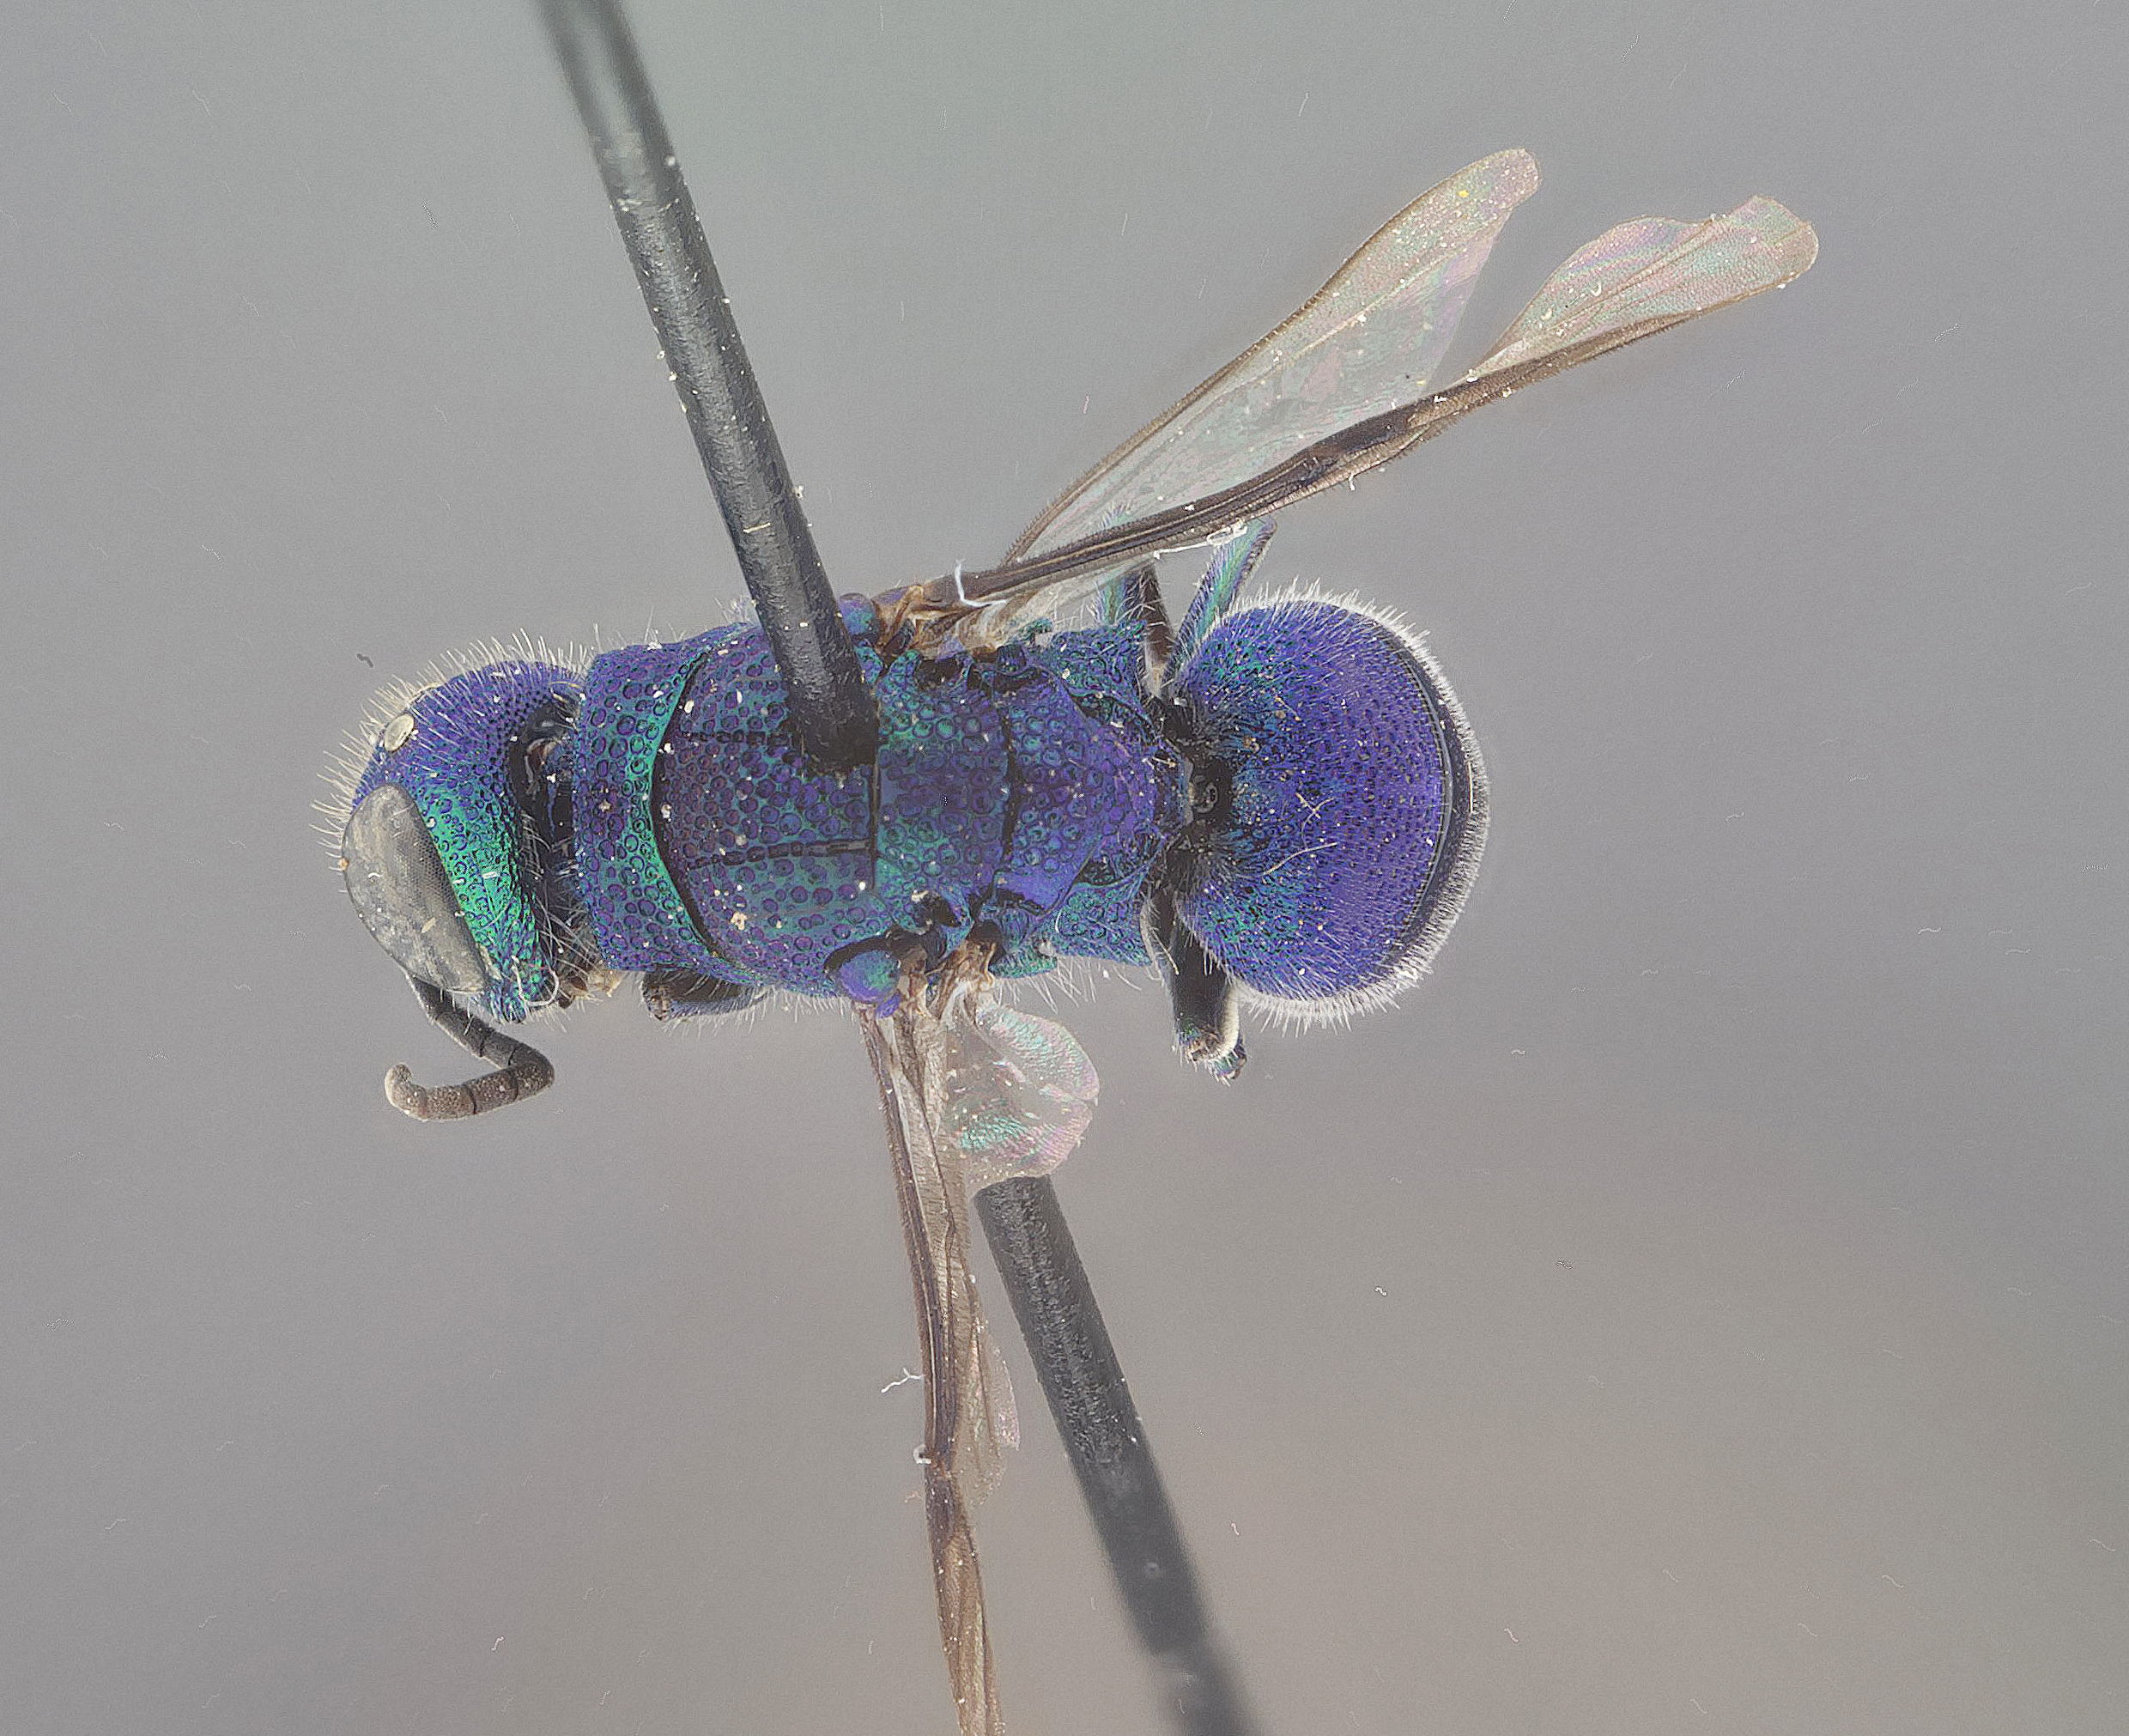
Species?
Chrysis cembricola
